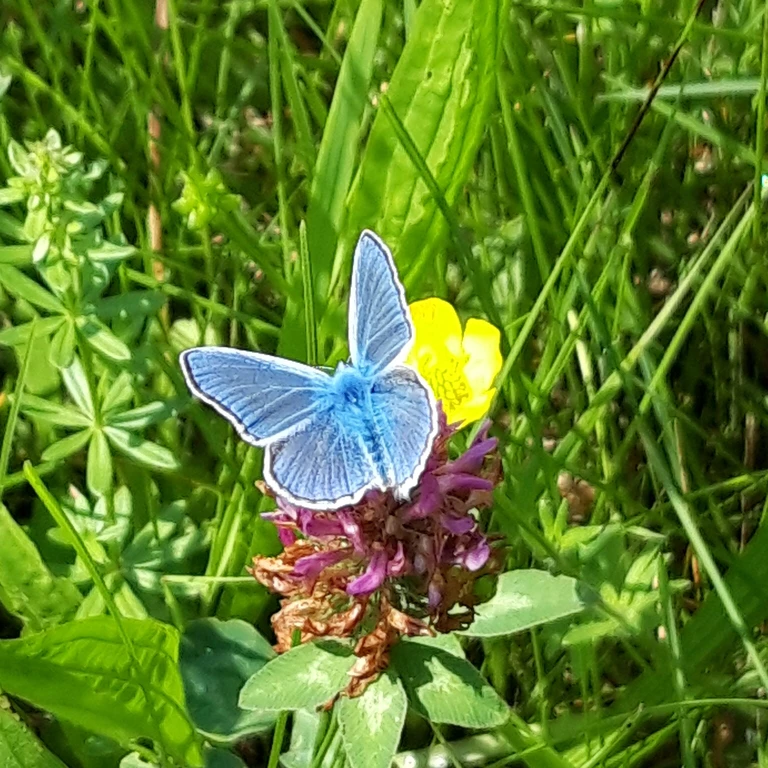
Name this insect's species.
Polyommatus icarus
